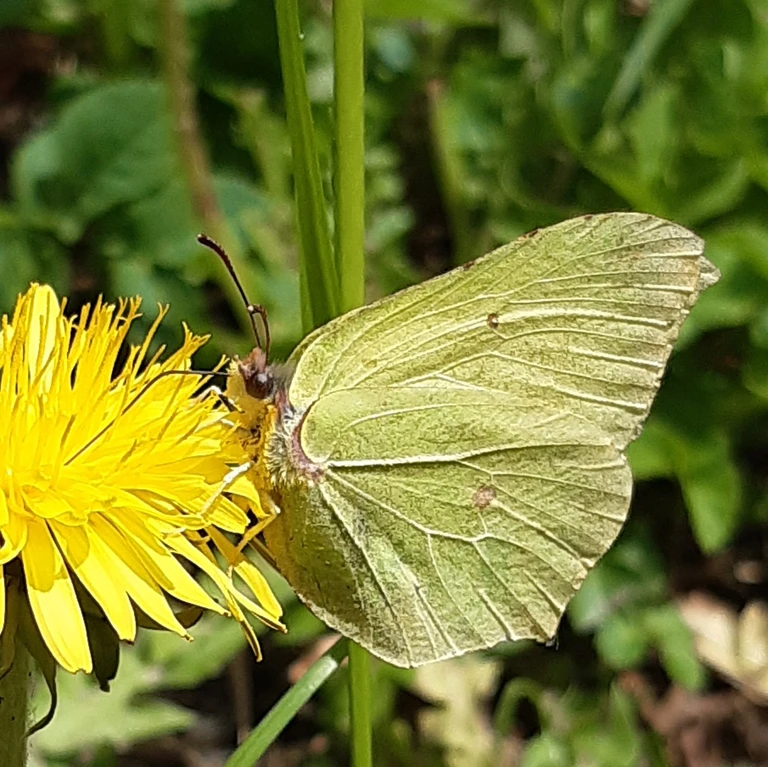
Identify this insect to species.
Gonepteryx rhamni
